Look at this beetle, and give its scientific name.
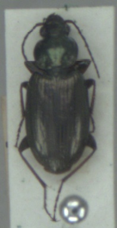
Agonum muelleri
